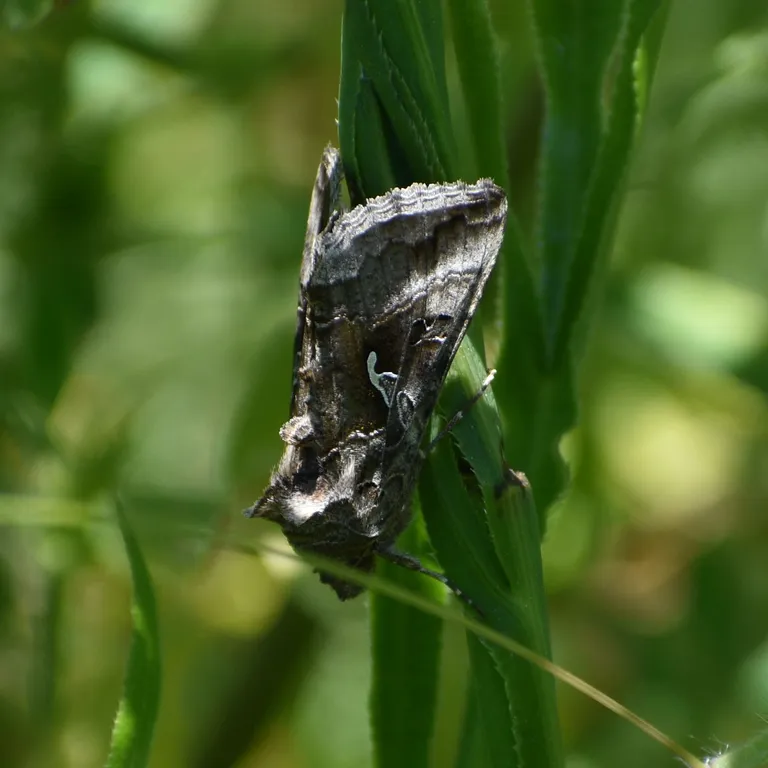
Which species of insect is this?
Autographa gamma
